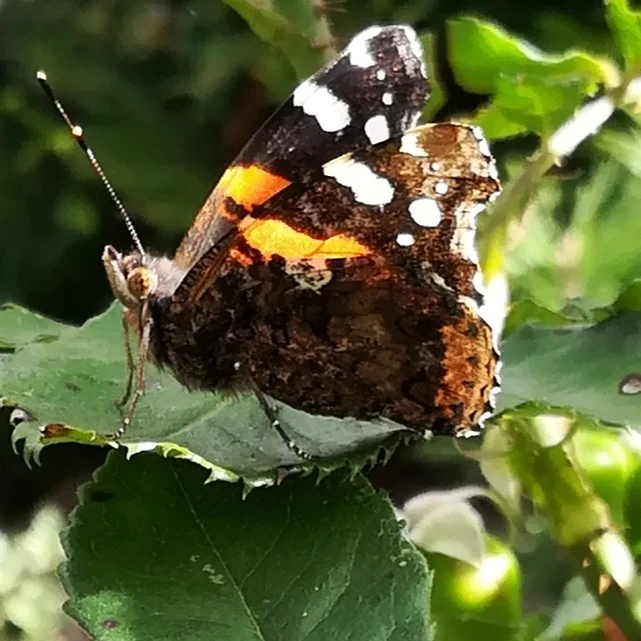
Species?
Vanessa atalanta
